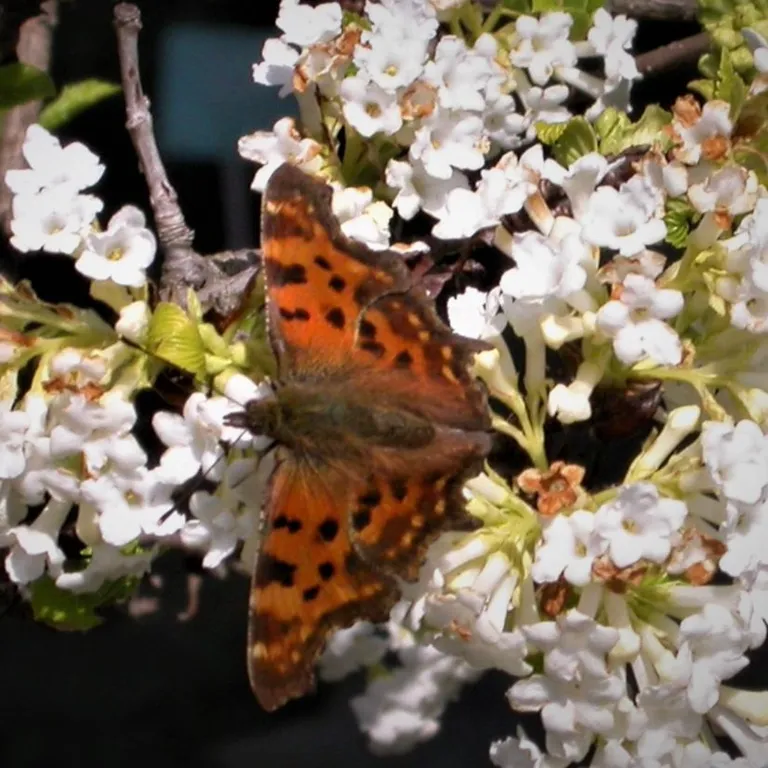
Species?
Polygonia c-album
